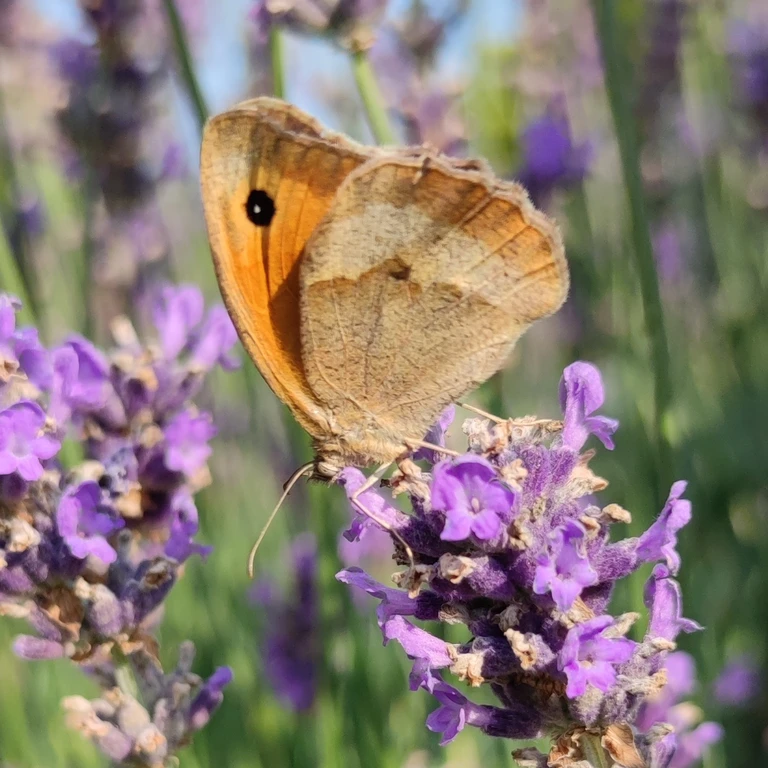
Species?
Maniola jurtina
